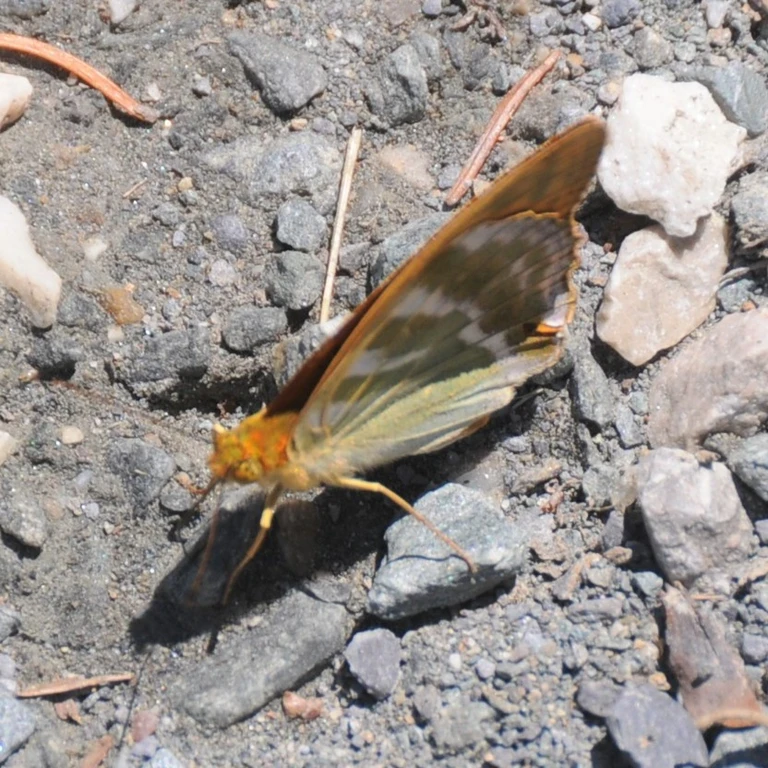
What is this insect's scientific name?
Argynnis paphia
